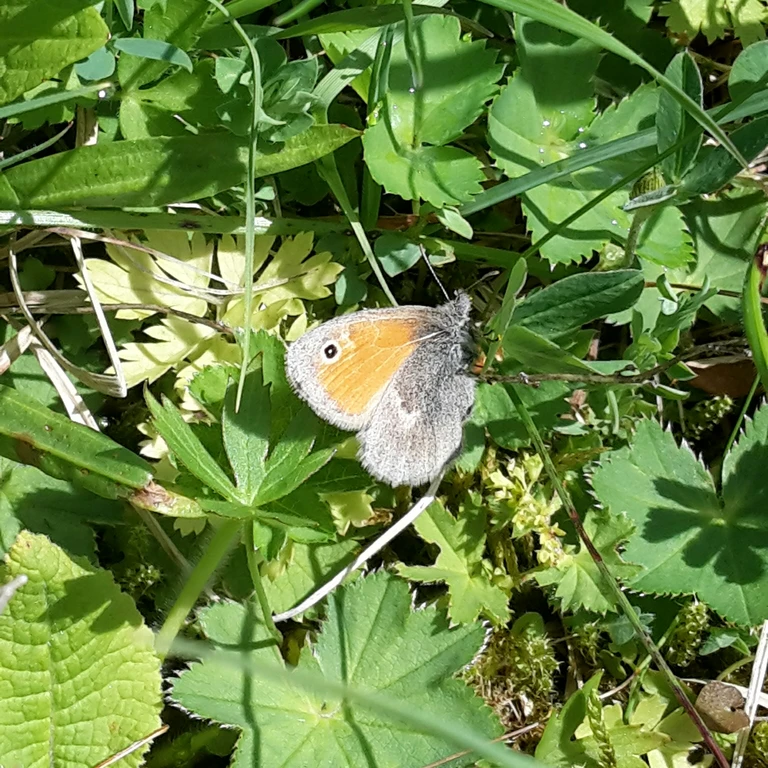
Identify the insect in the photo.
Coenonympha pamphilus
